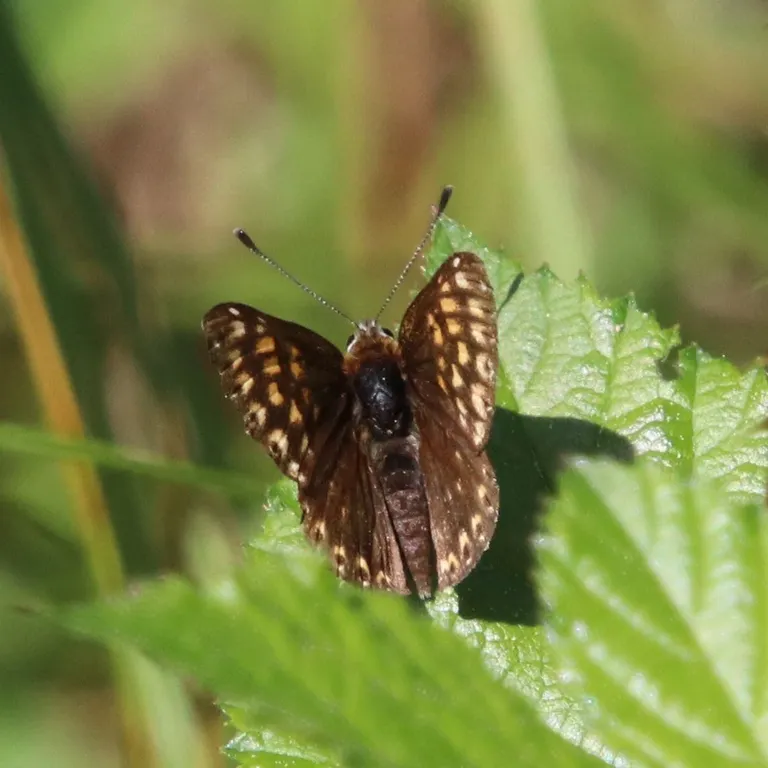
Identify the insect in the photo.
Hamearis lucina
